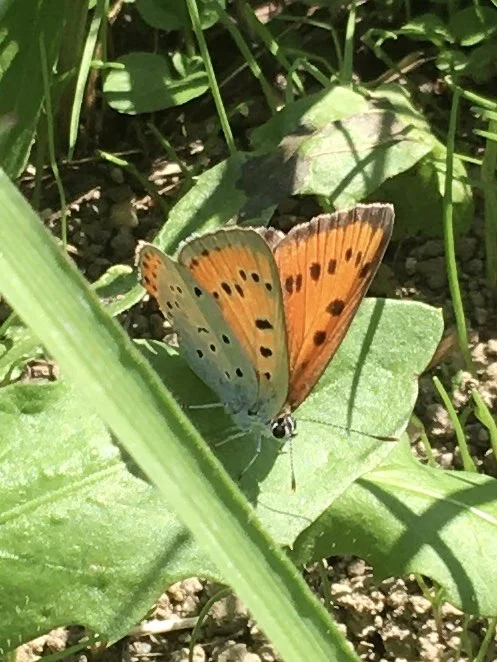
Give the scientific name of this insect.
Lycaena dispar
